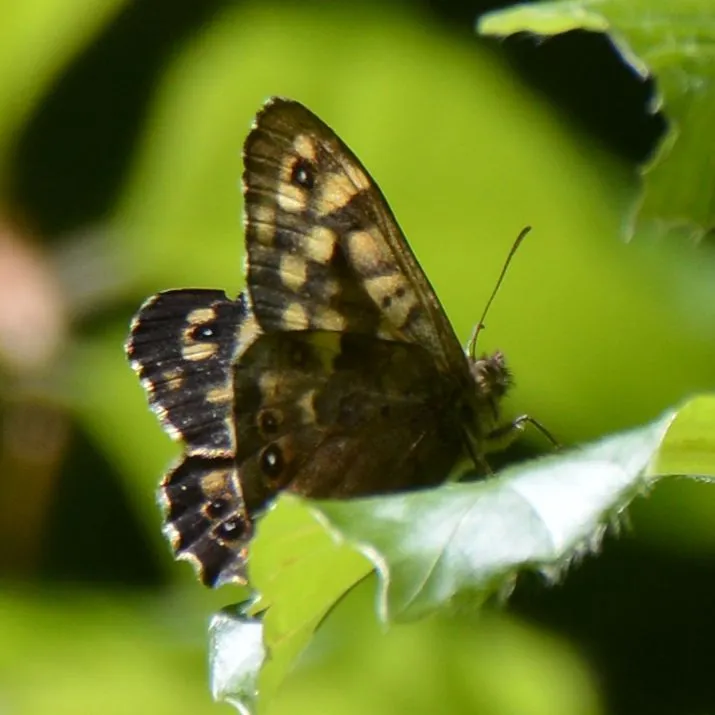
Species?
Pararge aegeria
